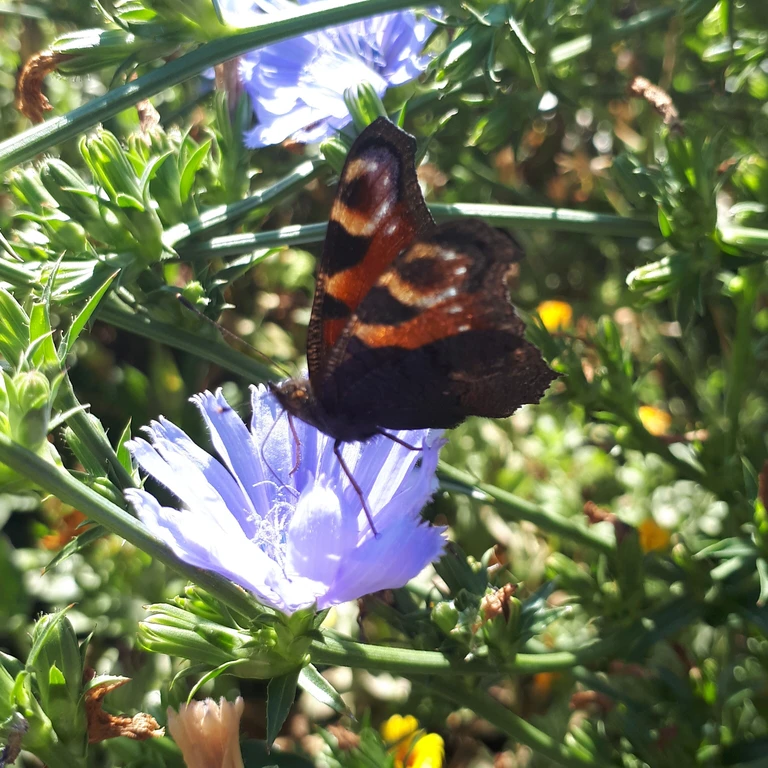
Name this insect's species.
Aglais io
